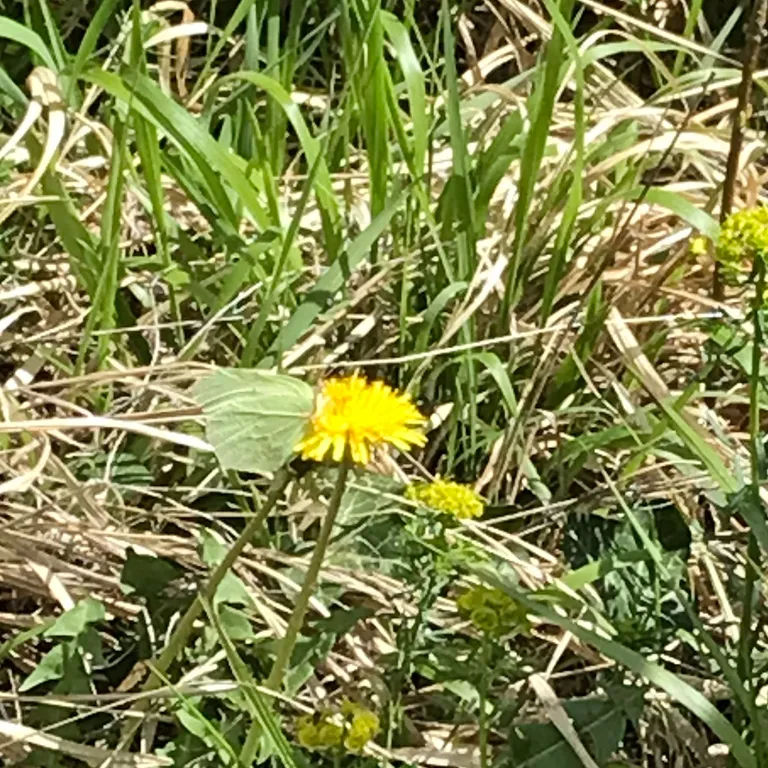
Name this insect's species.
Gonepteryx rhamni
